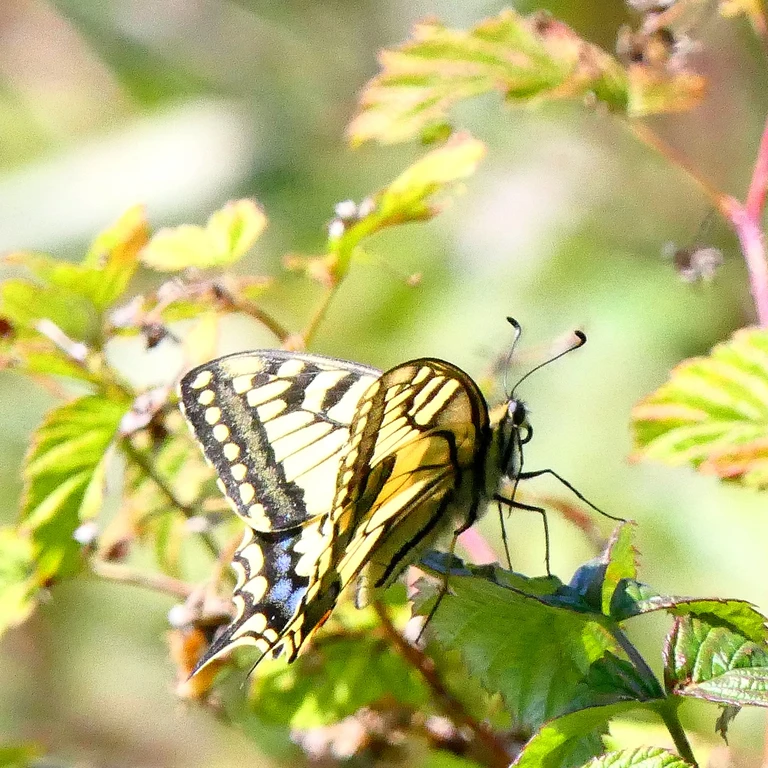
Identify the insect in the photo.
Papilio machaon
